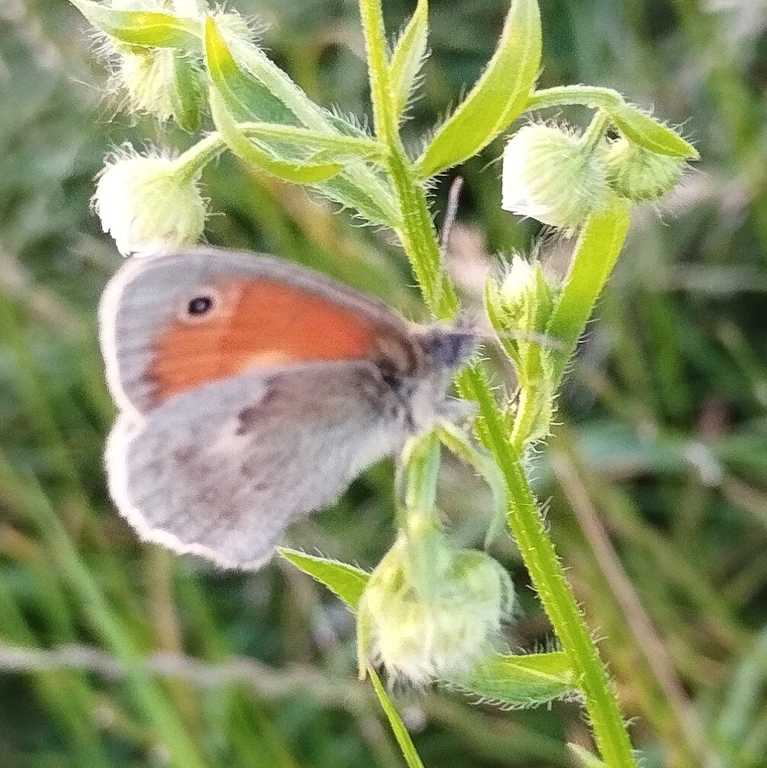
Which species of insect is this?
Coenonympha pamphilus
